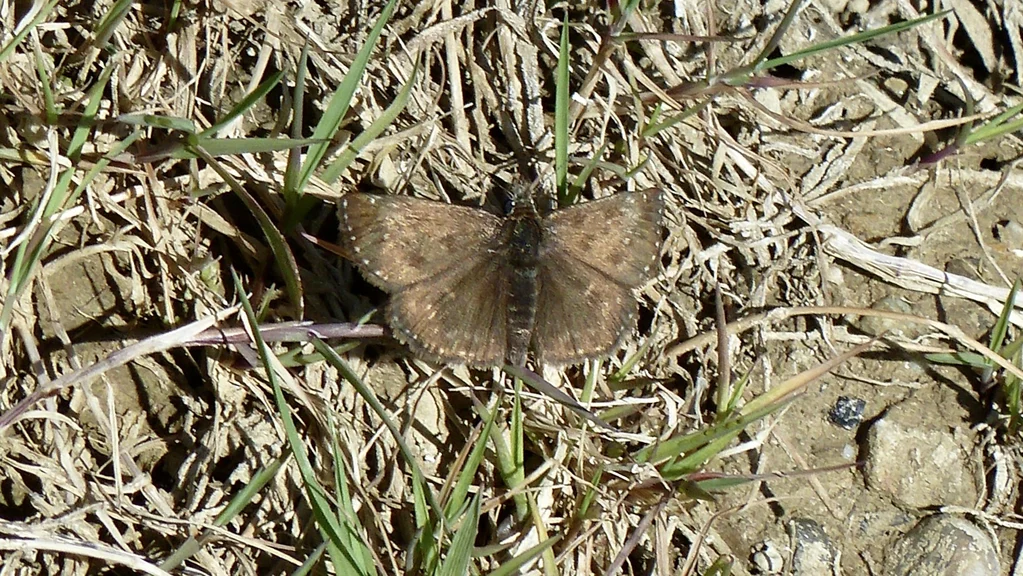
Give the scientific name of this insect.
Erynnis tages
